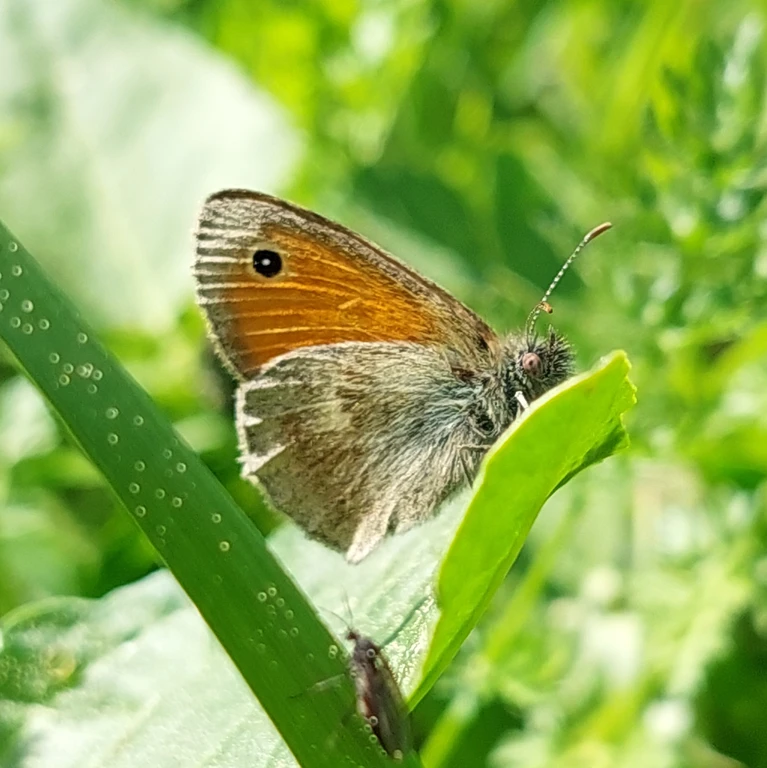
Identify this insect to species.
Coenonympha pamphilus
